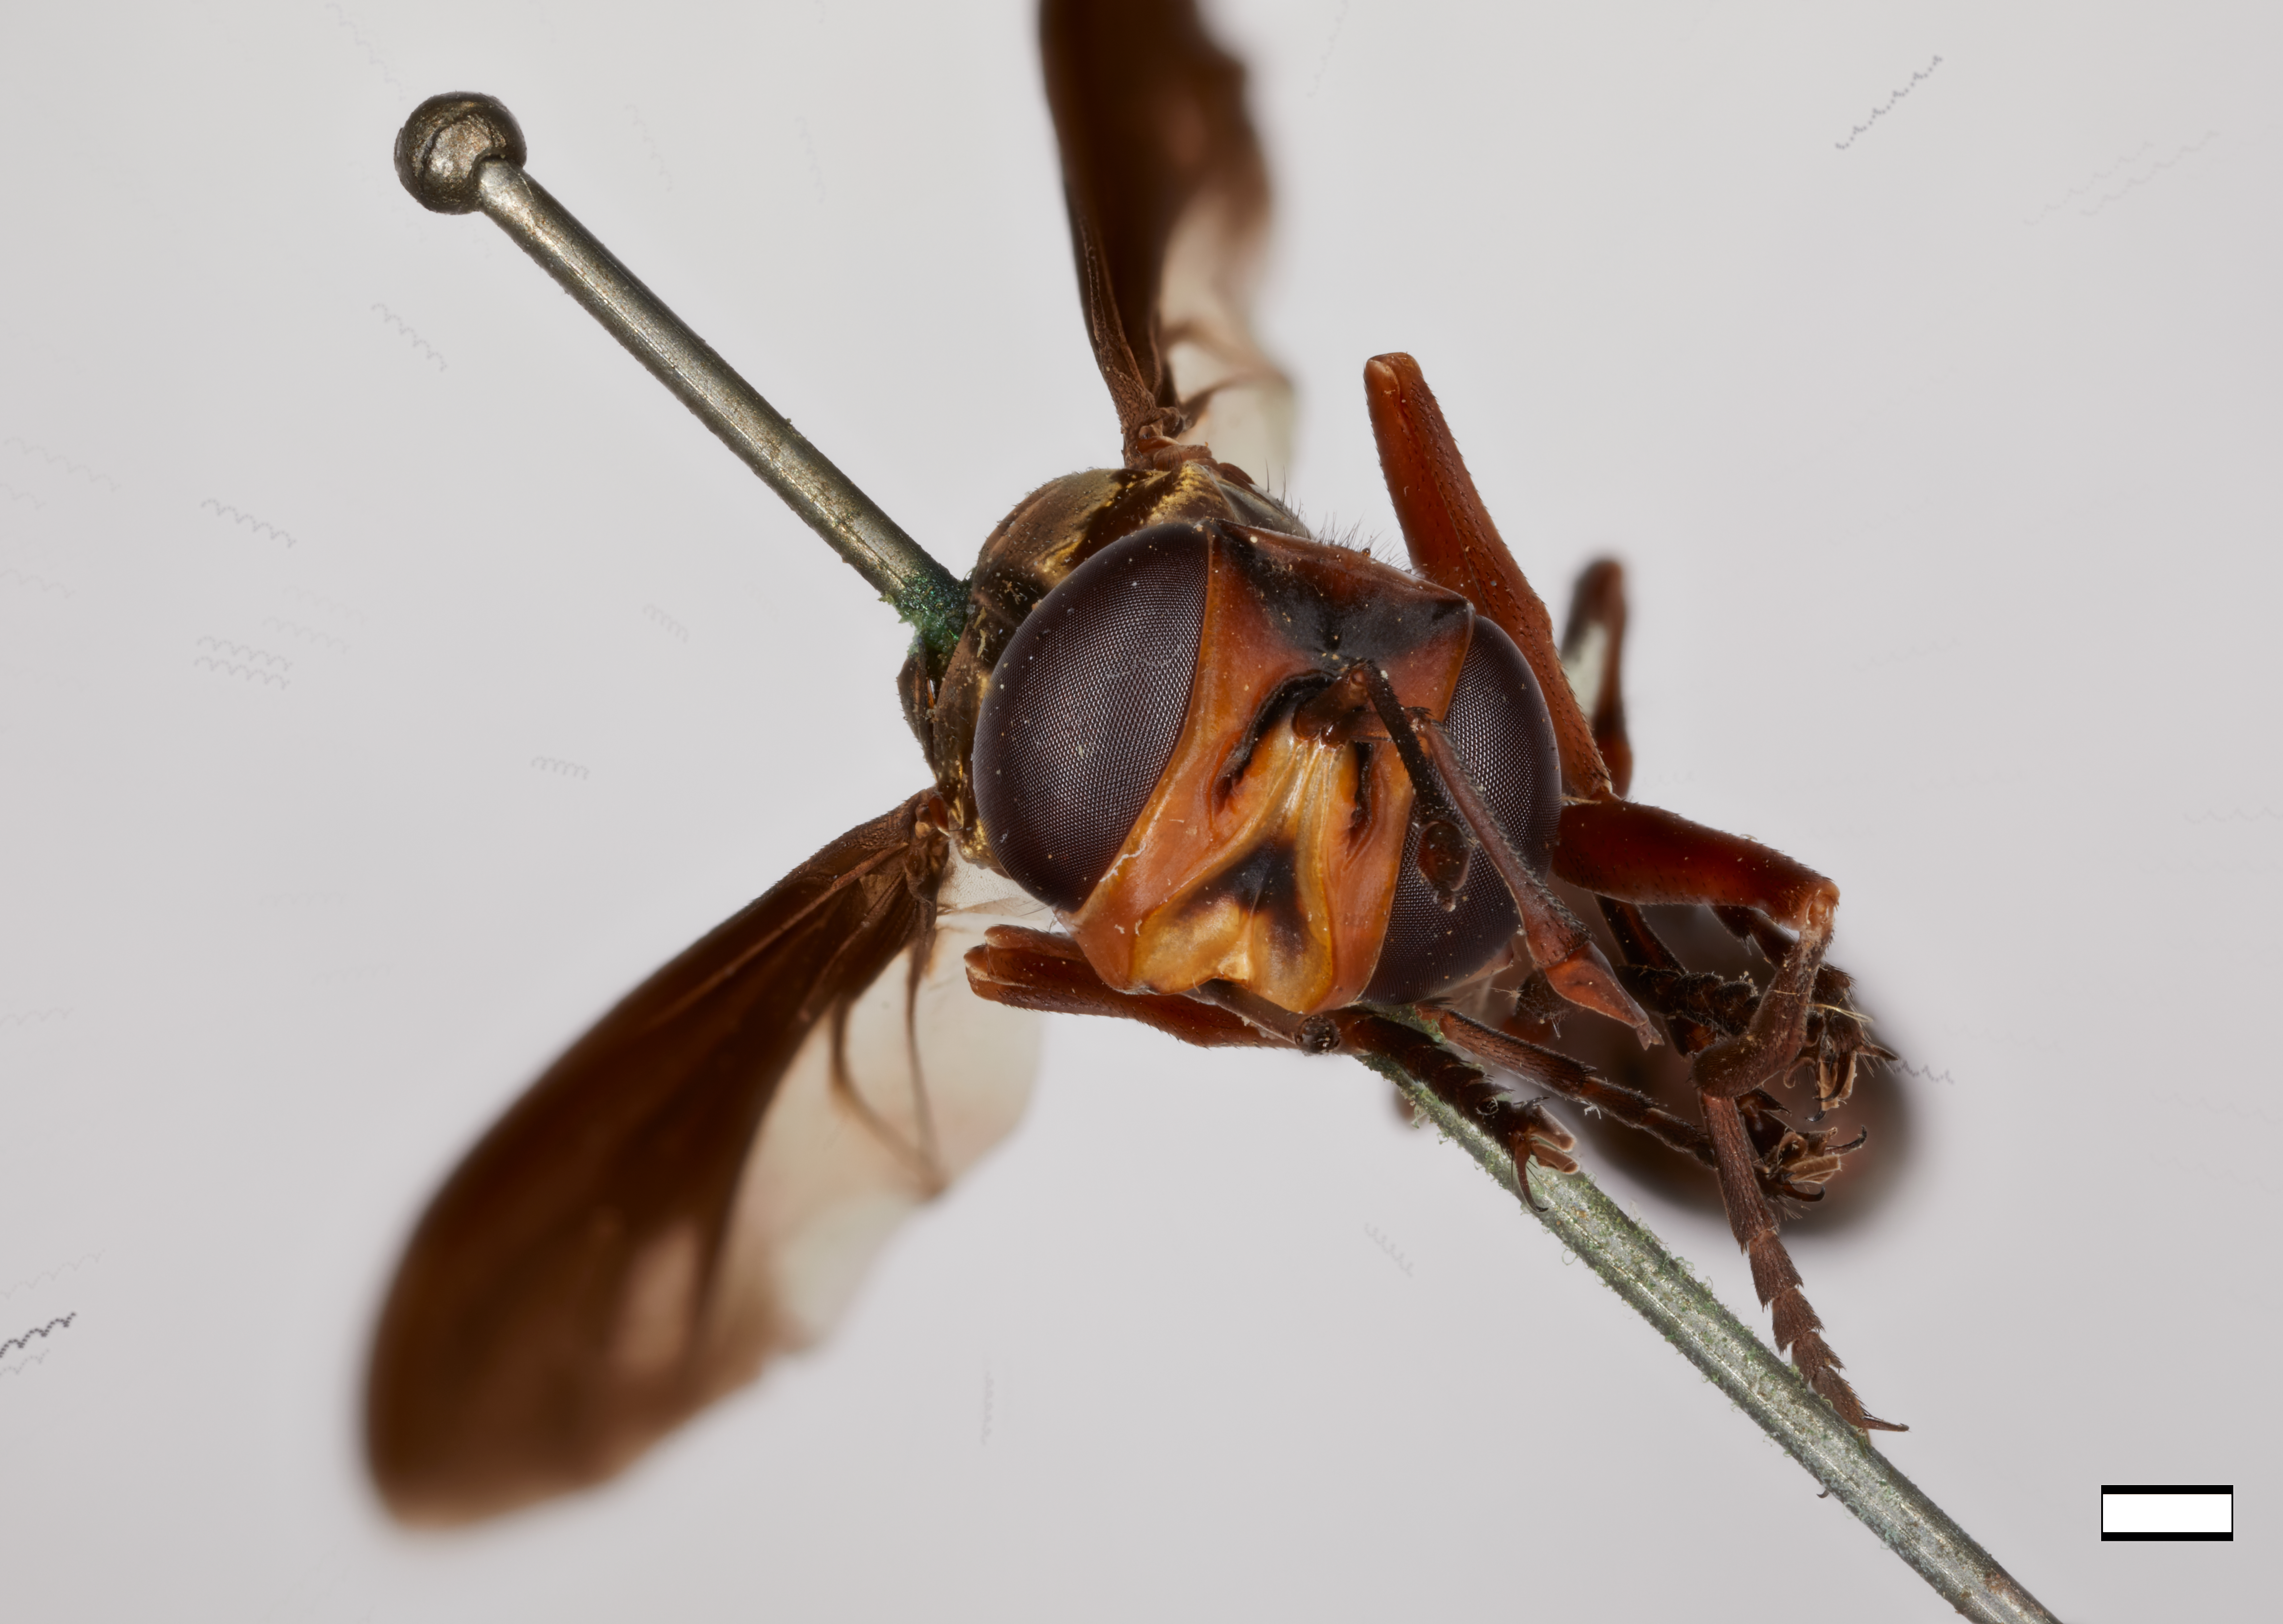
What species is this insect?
Physocephala philippinensis
